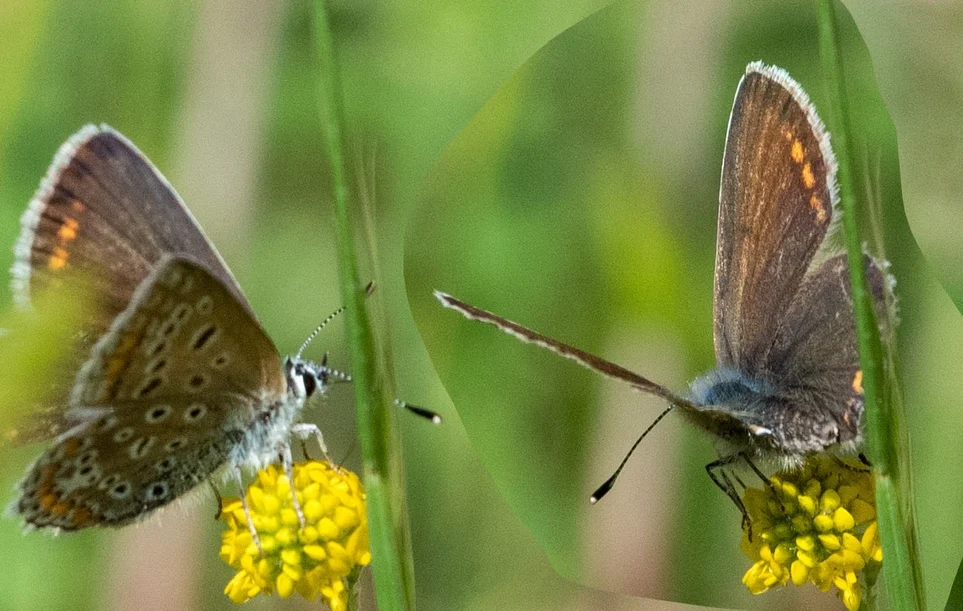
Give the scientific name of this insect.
Polyommatus icarus
